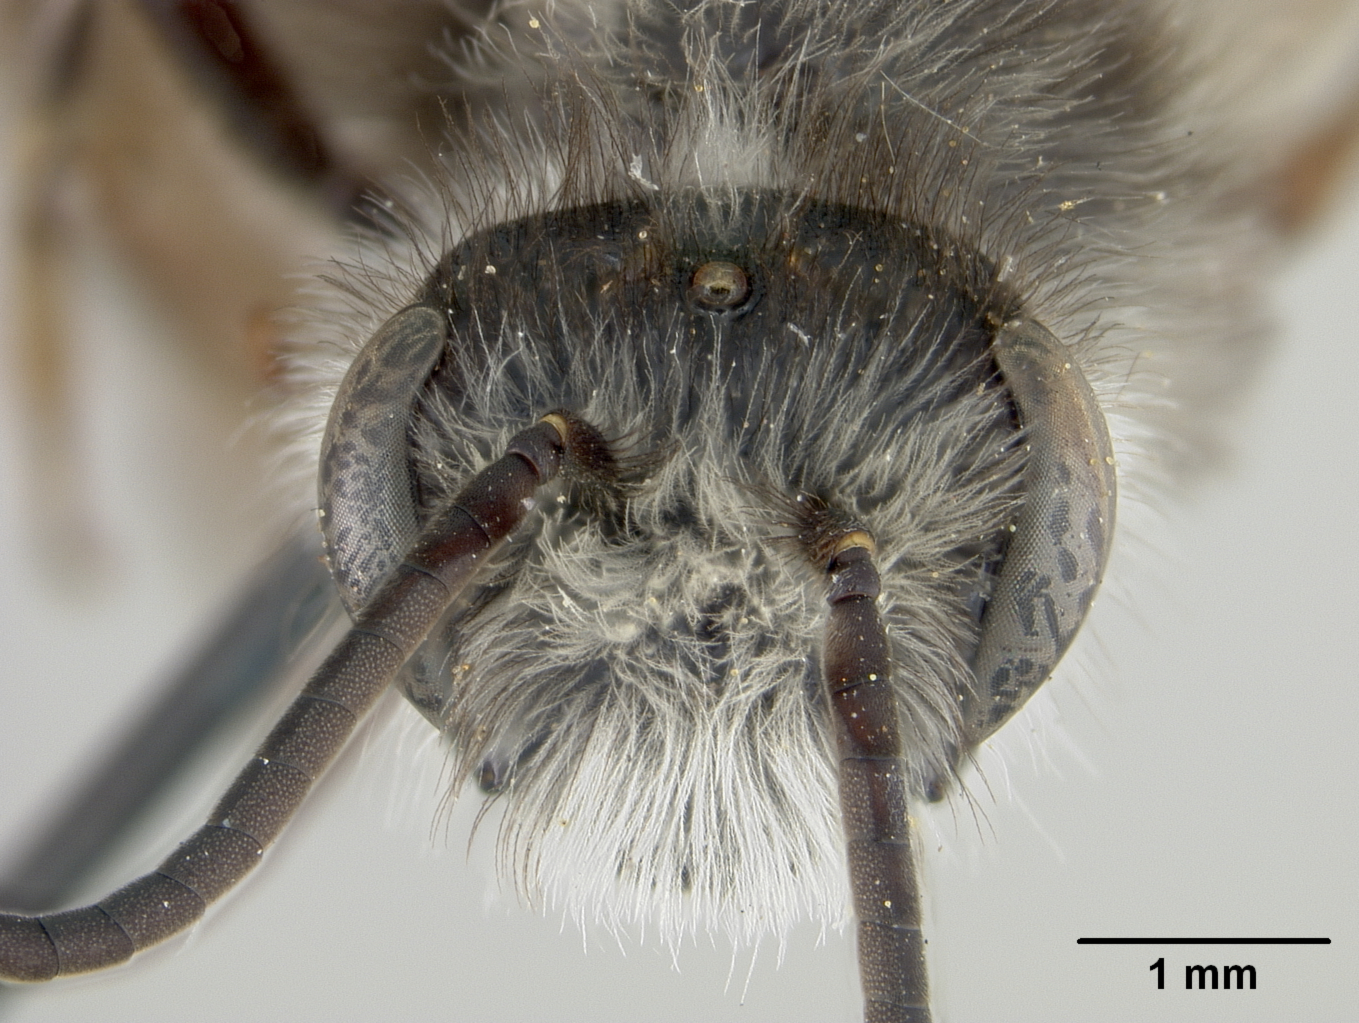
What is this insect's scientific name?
Lonchopria inca
